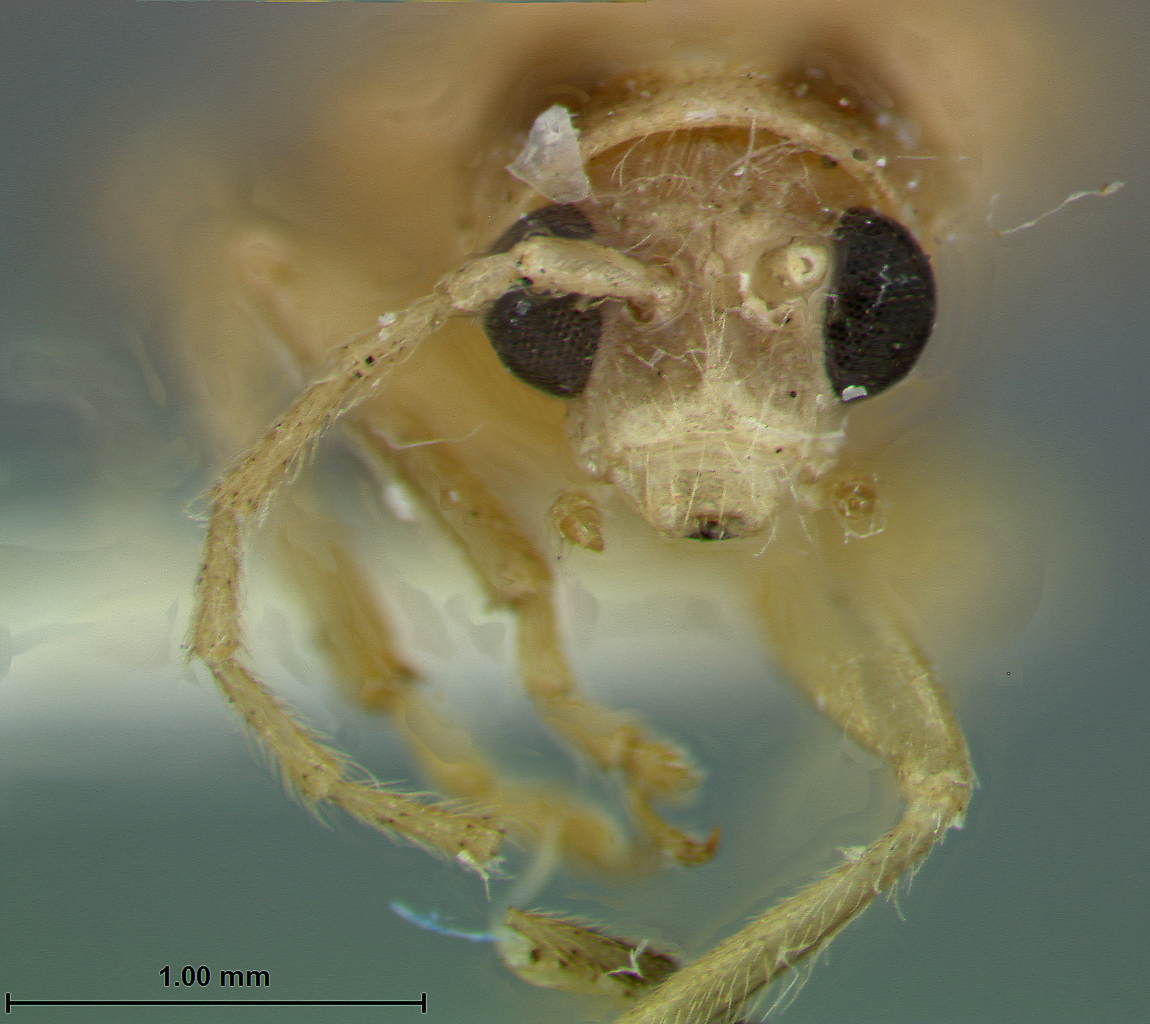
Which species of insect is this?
Neotrichota flavipennis
